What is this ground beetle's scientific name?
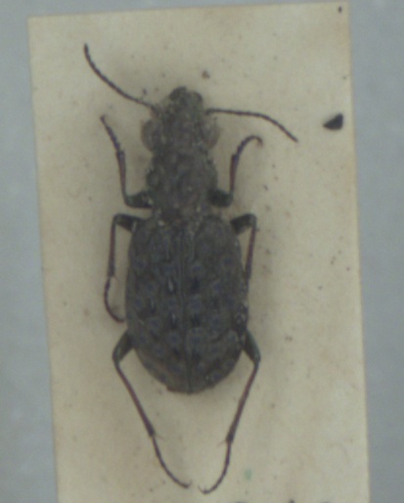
Elaphrus cupreus
